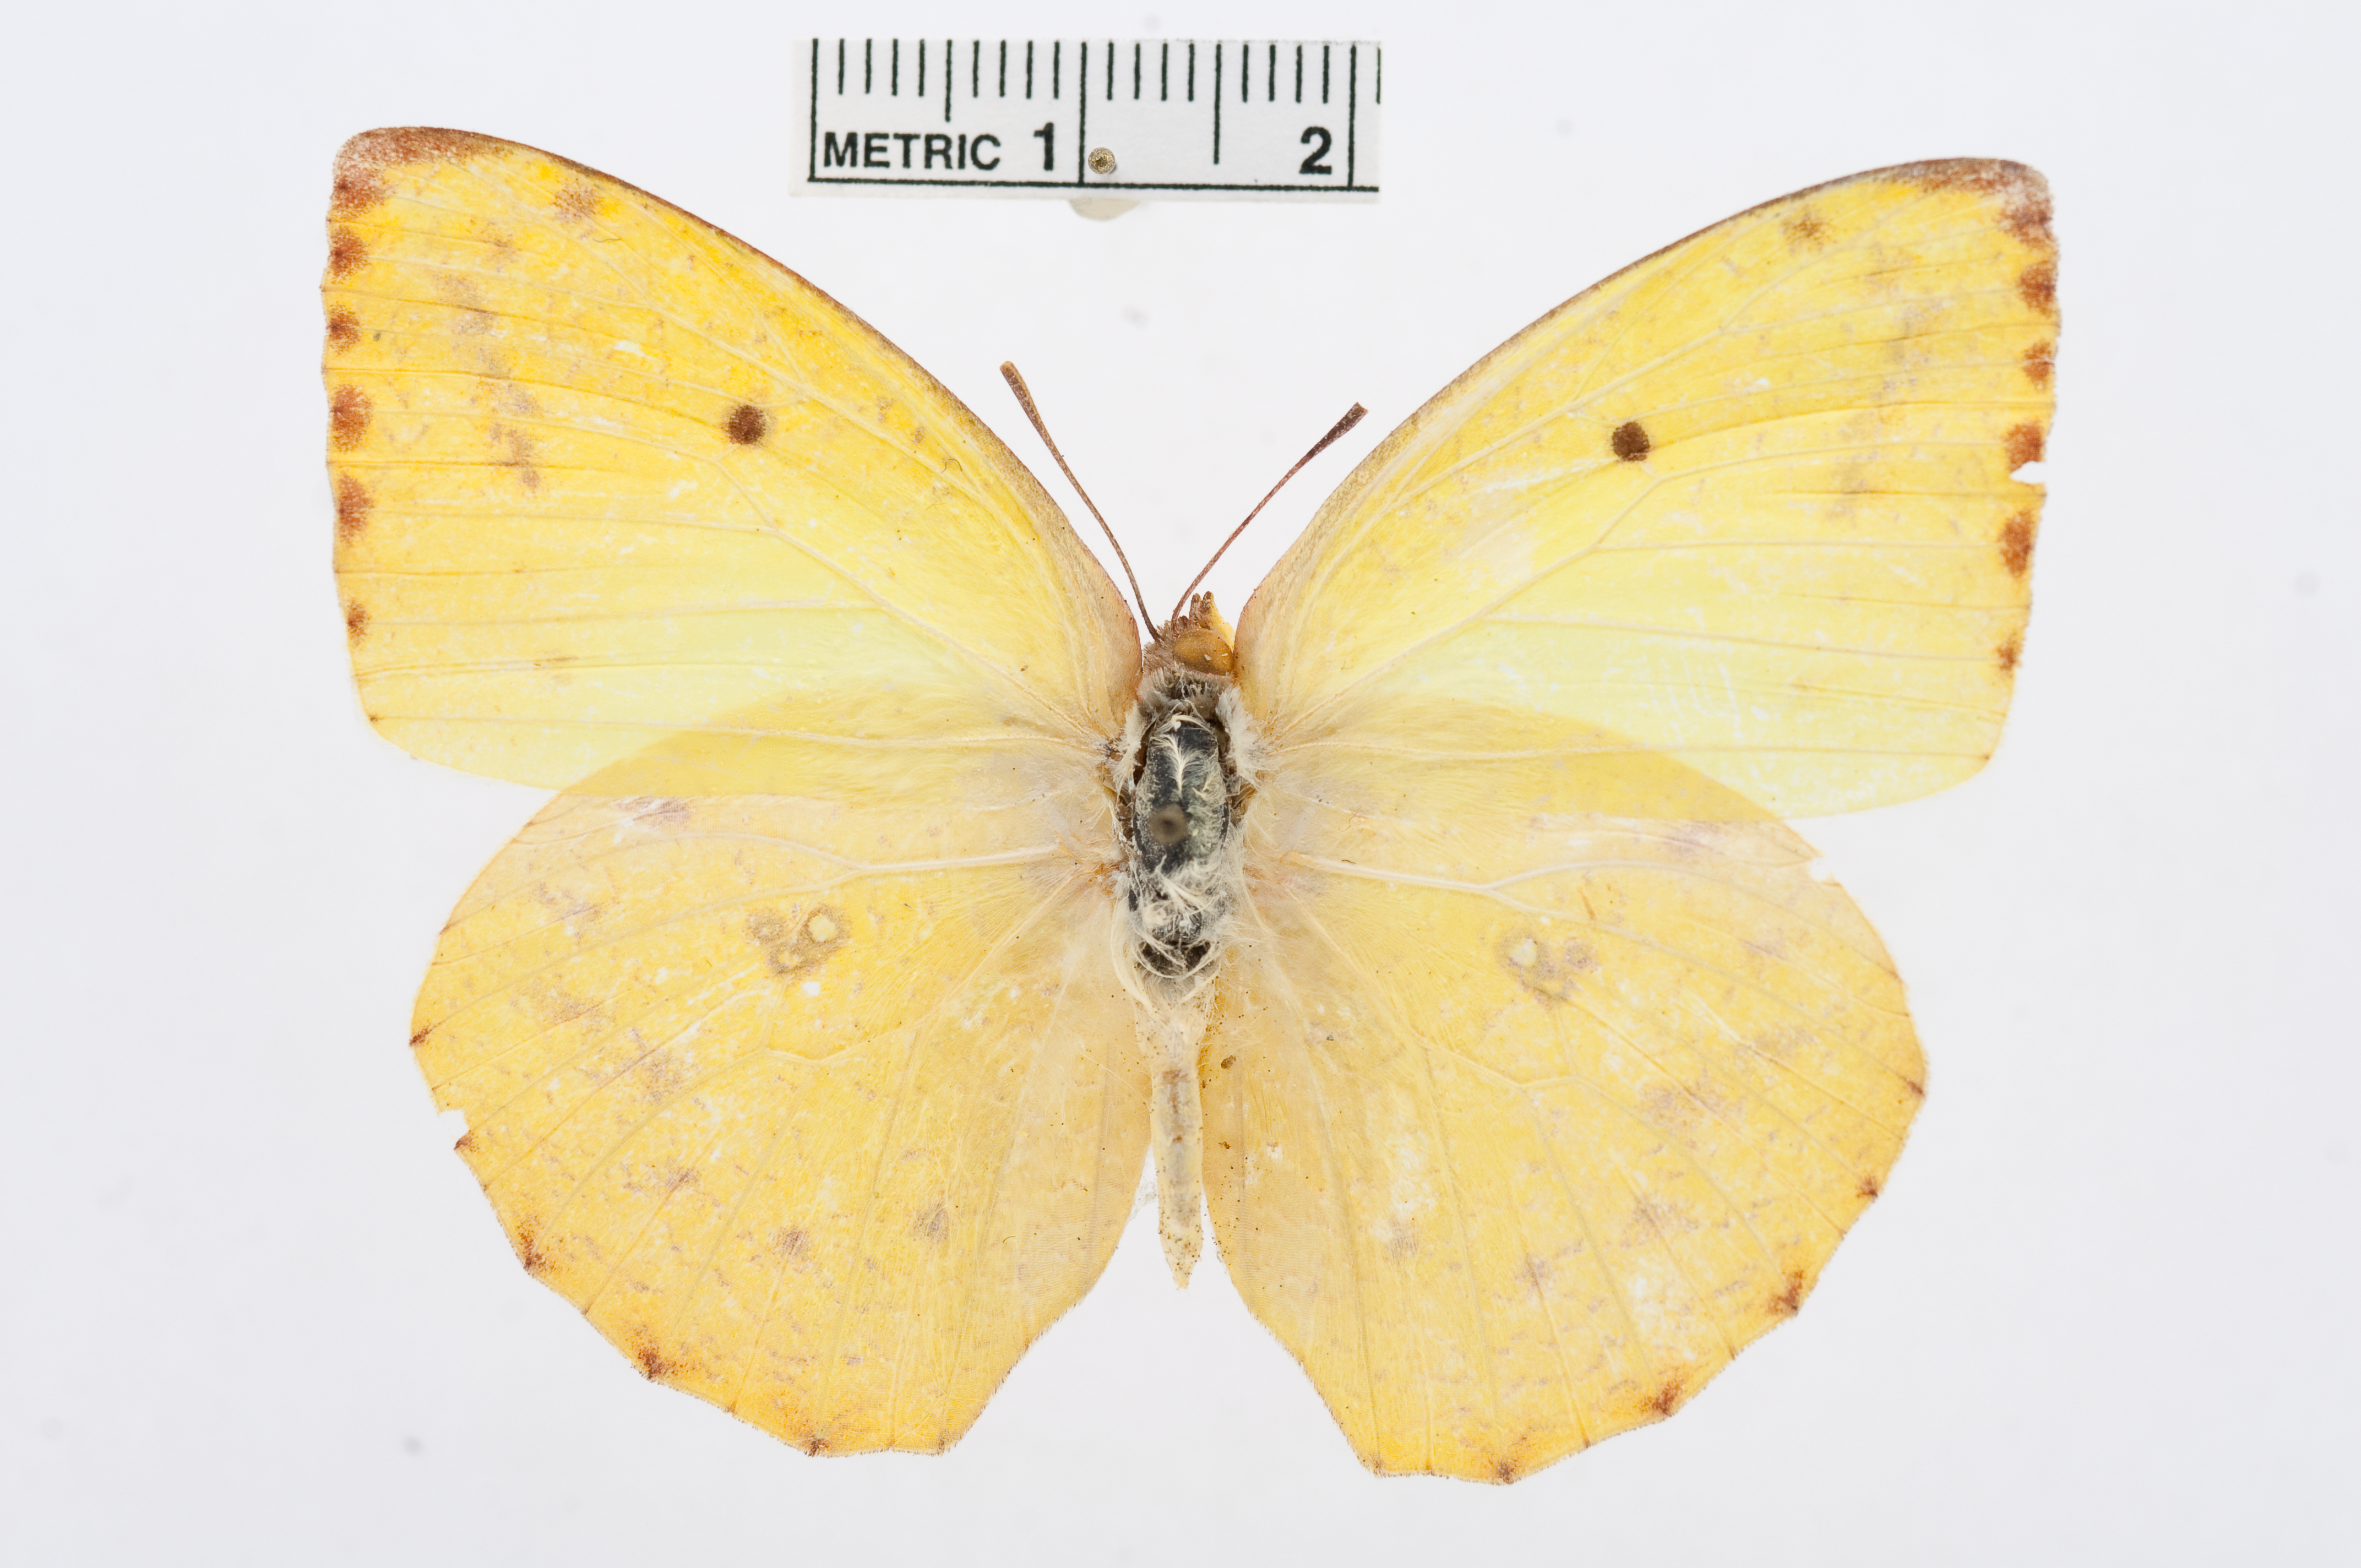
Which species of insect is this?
Catopsilia florella
